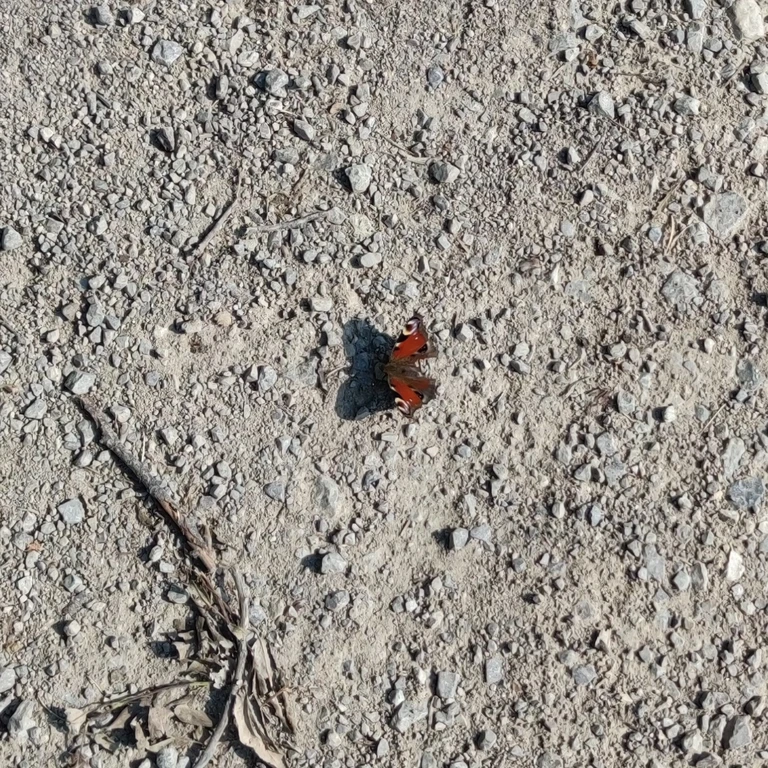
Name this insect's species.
Aglais io
